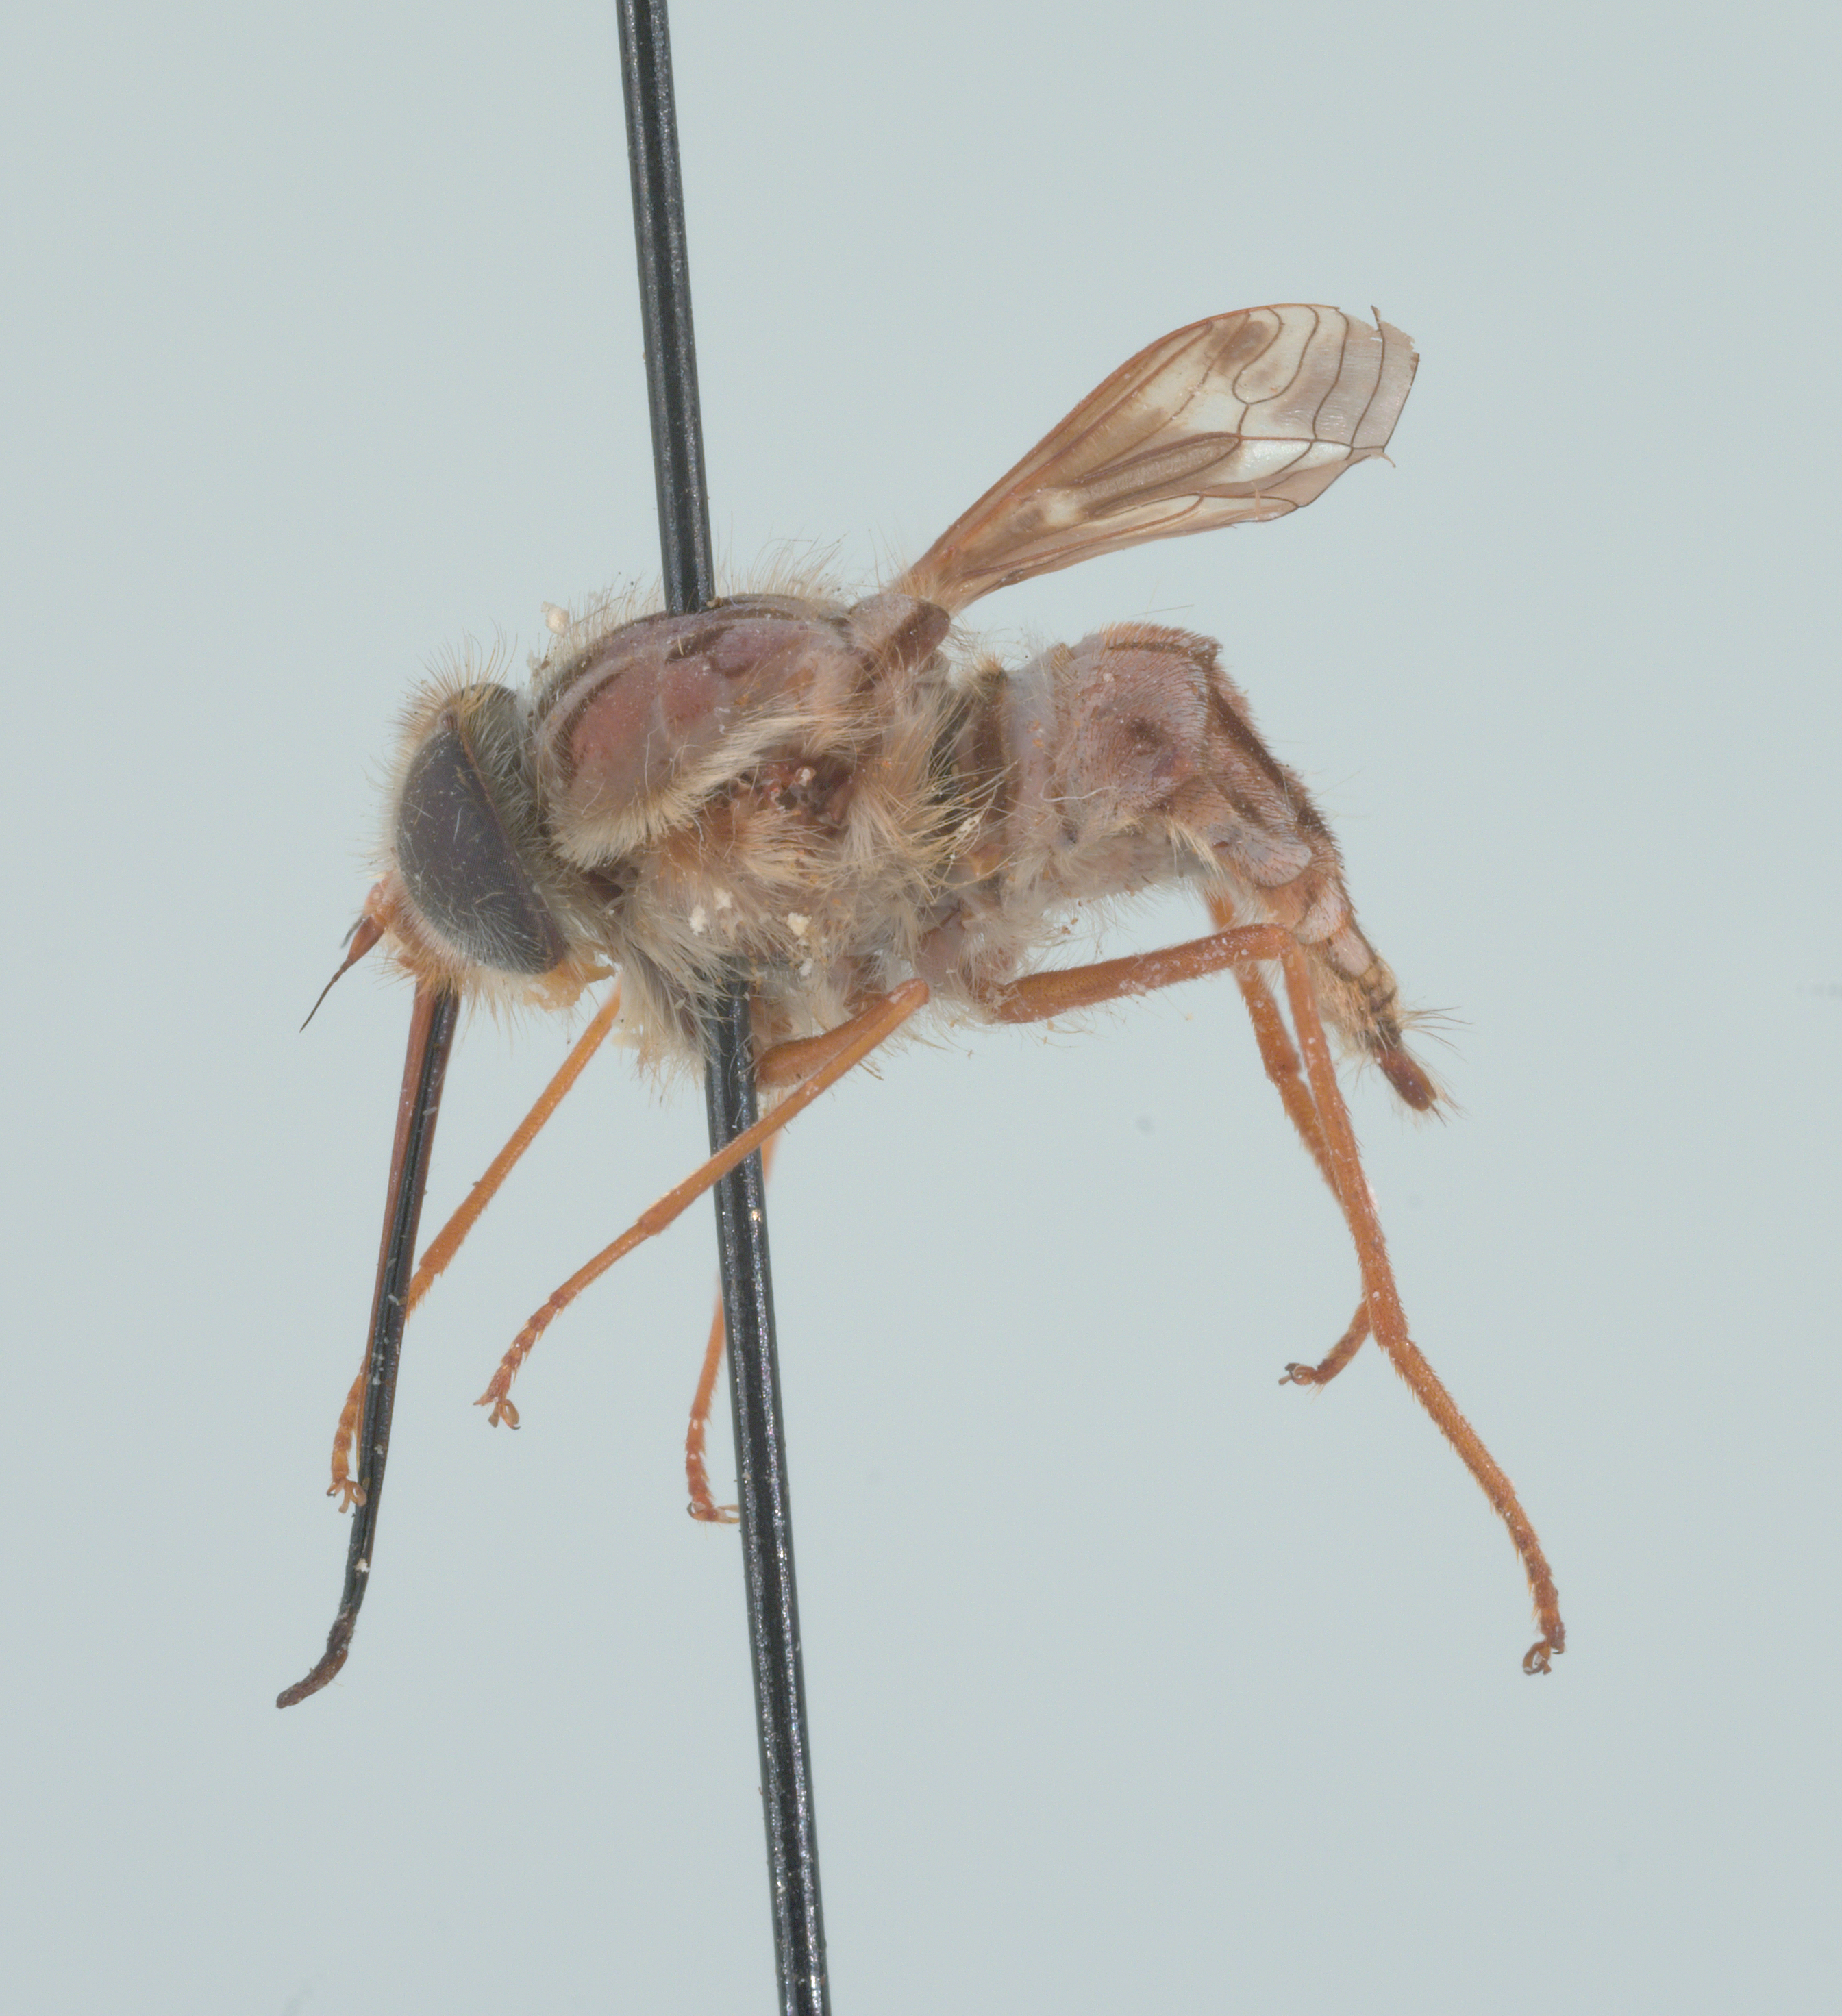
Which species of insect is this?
Trichophthalma nubipennis
